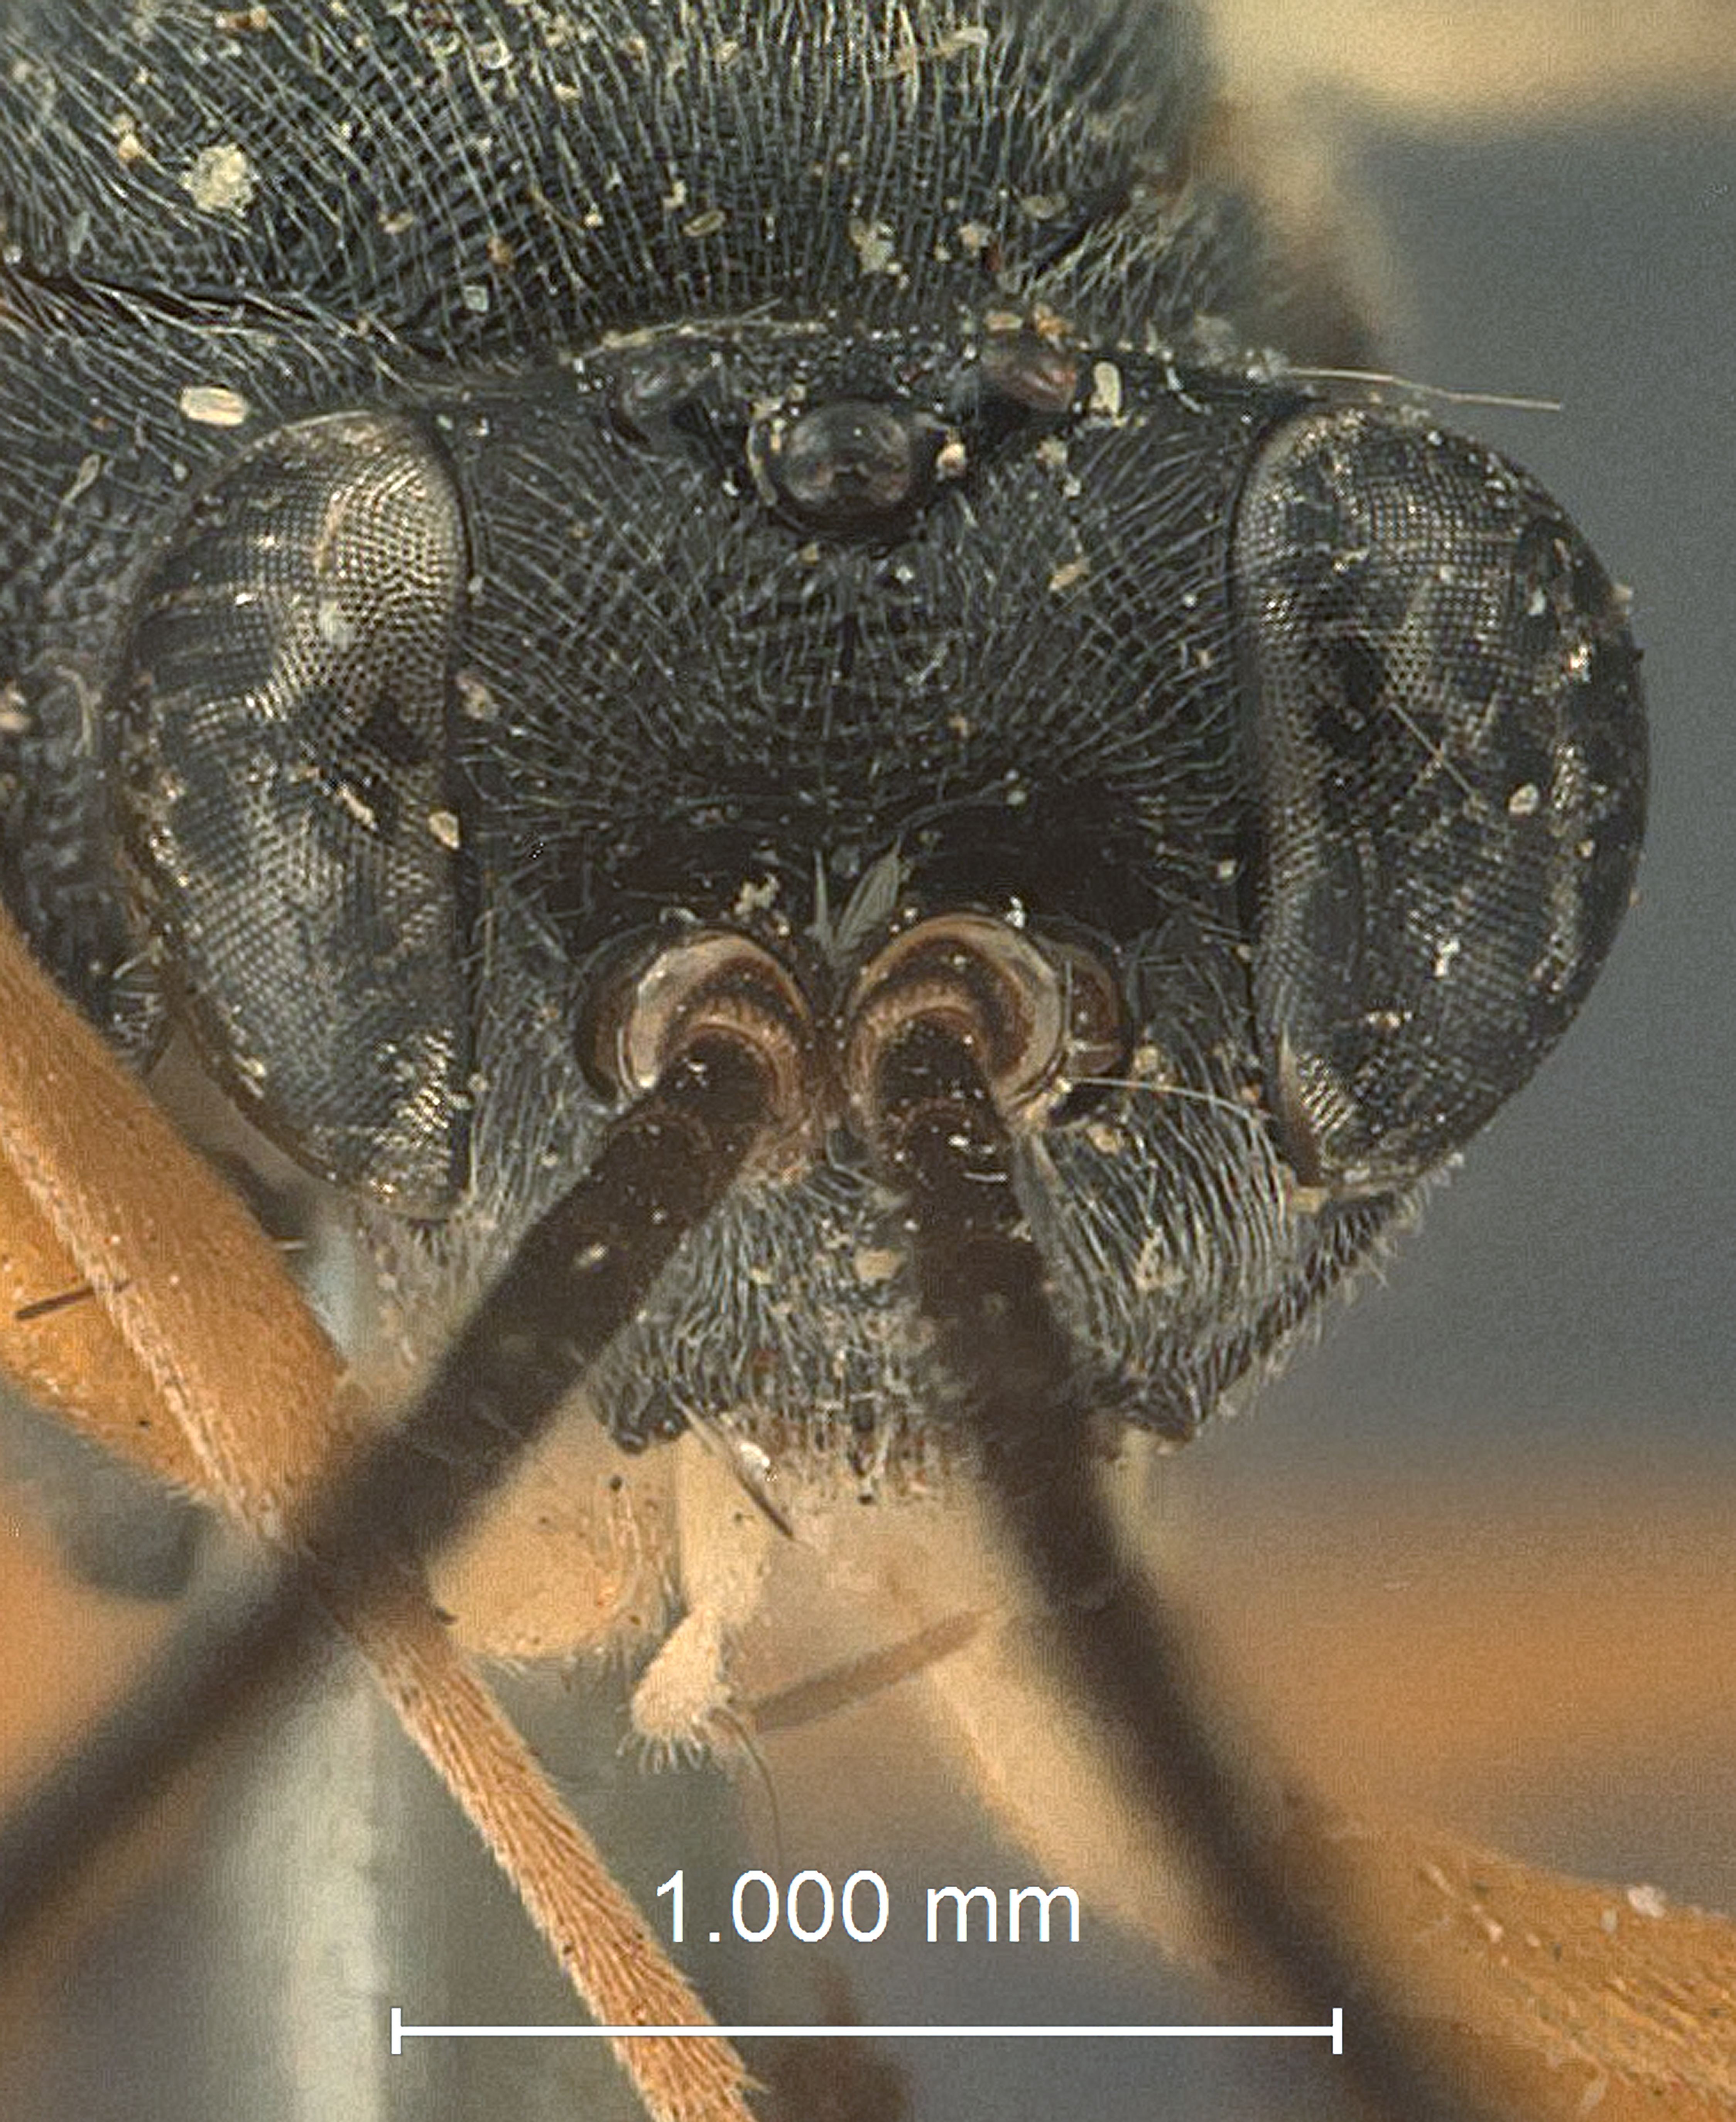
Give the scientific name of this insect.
Cyrtobasis rogae
